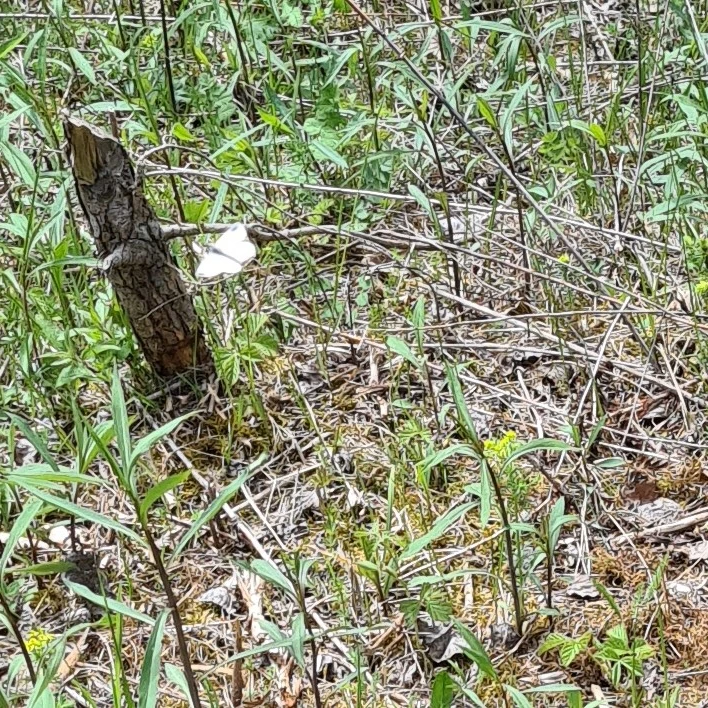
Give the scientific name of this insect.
Leptidea sinapis/juvernica
